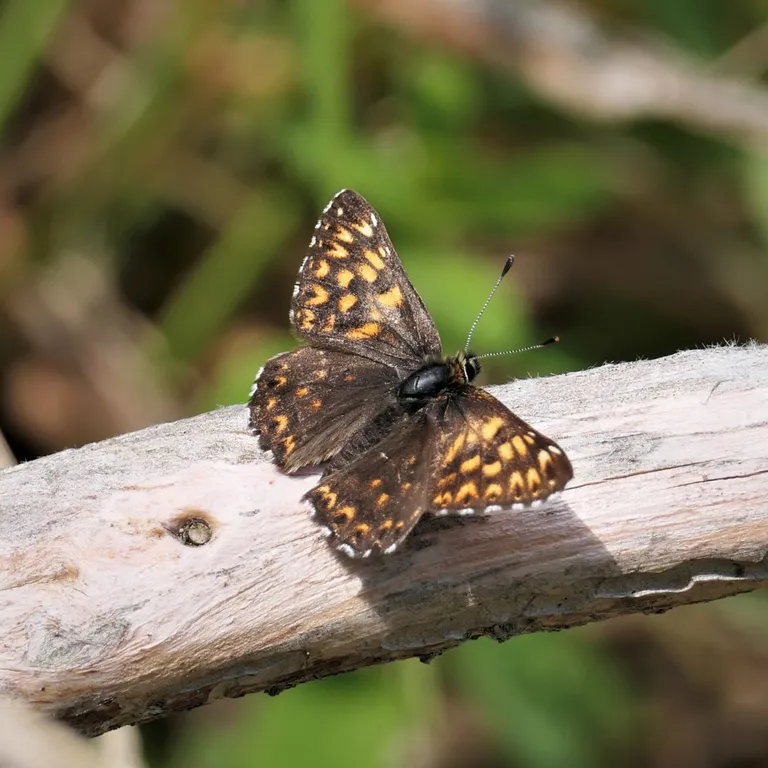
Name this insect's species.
Hamearis lucina
